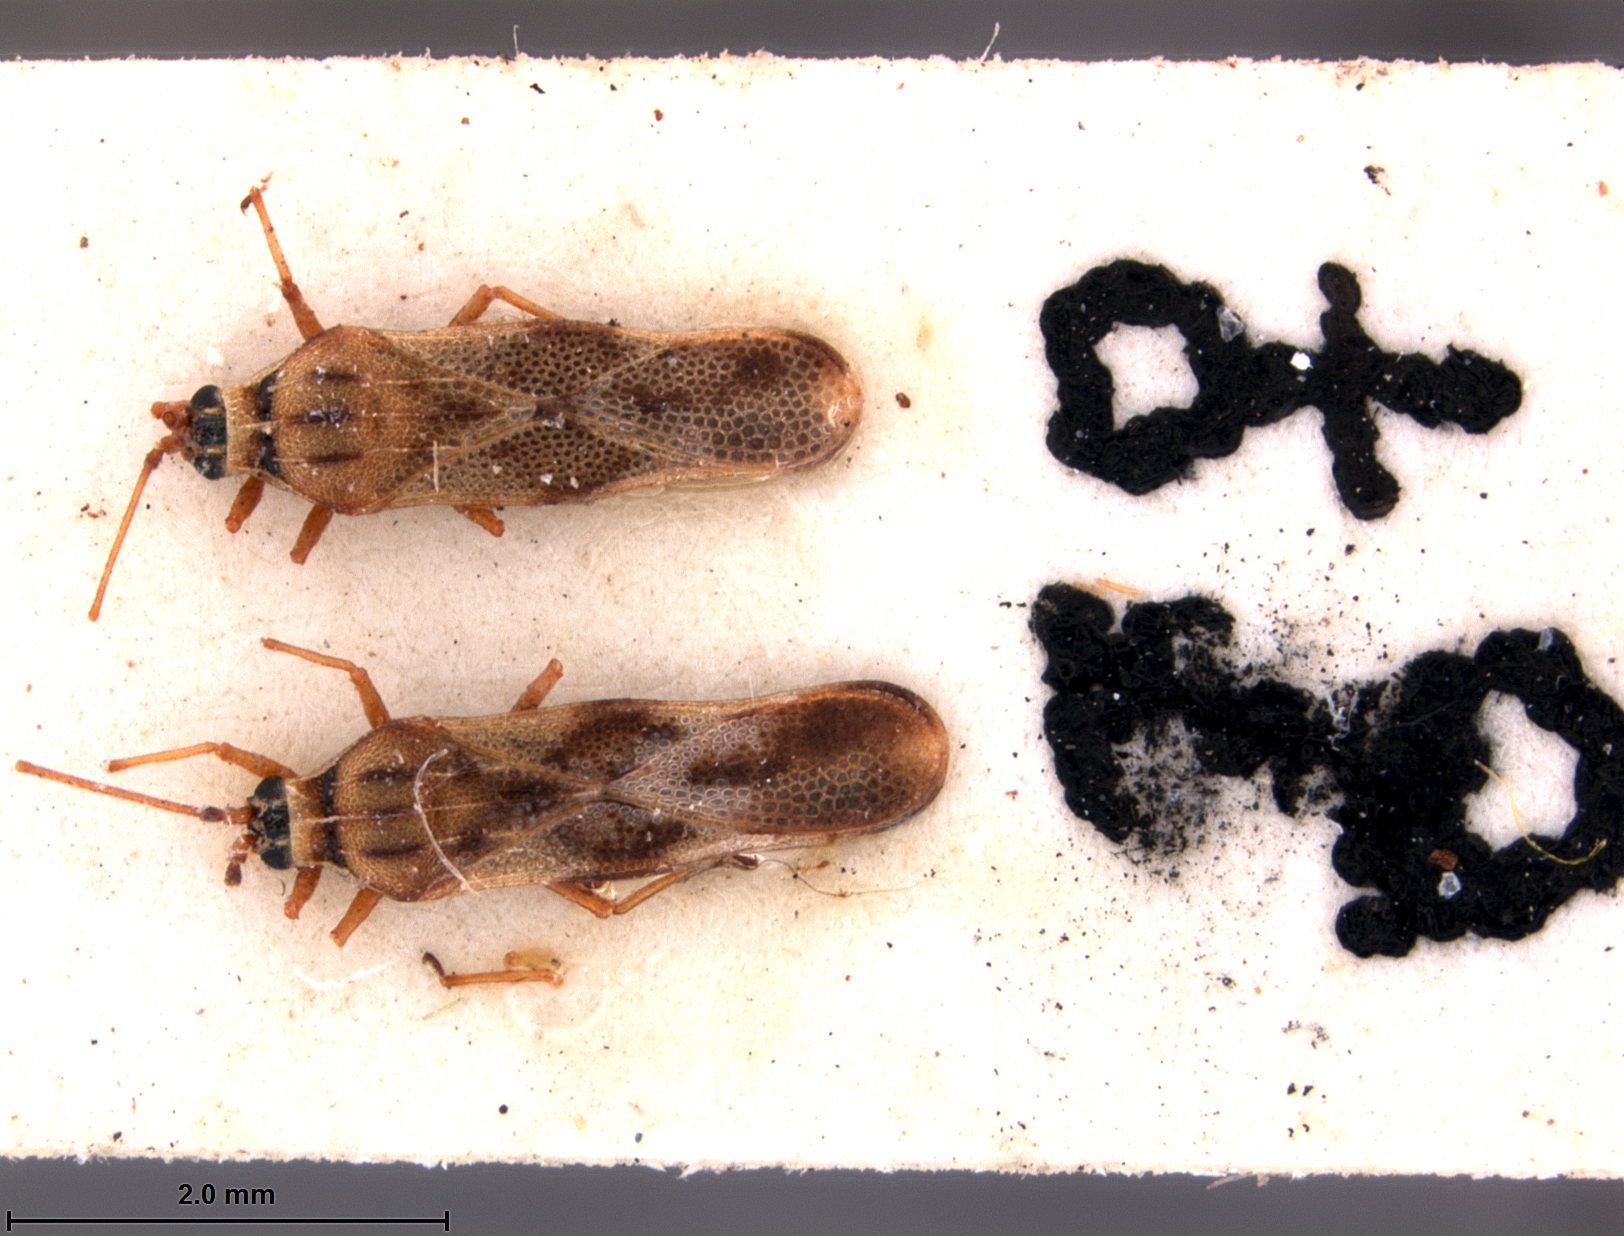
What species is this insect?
Eritingis violina
